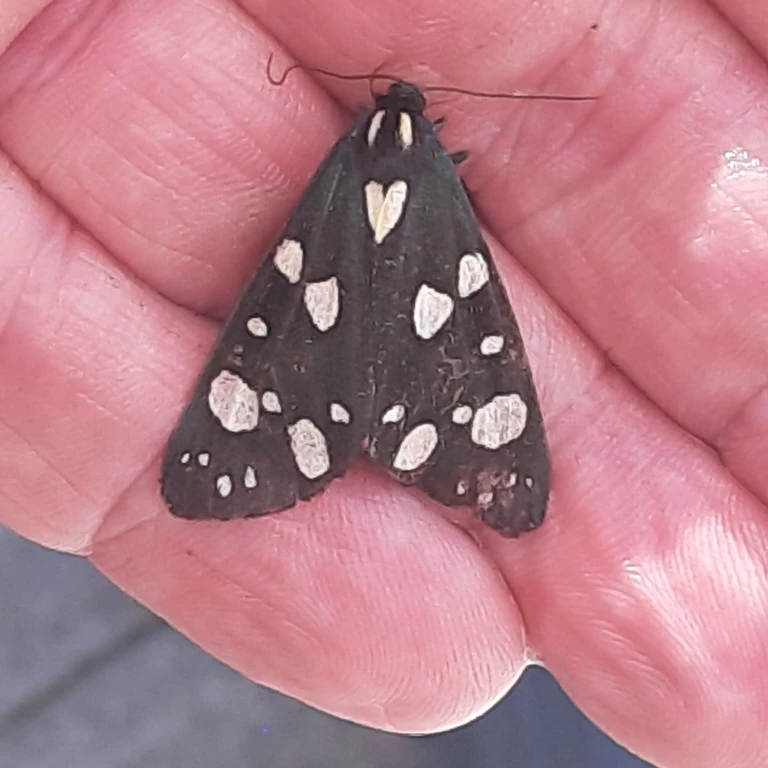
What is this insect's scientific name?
Callimorpha dominula
